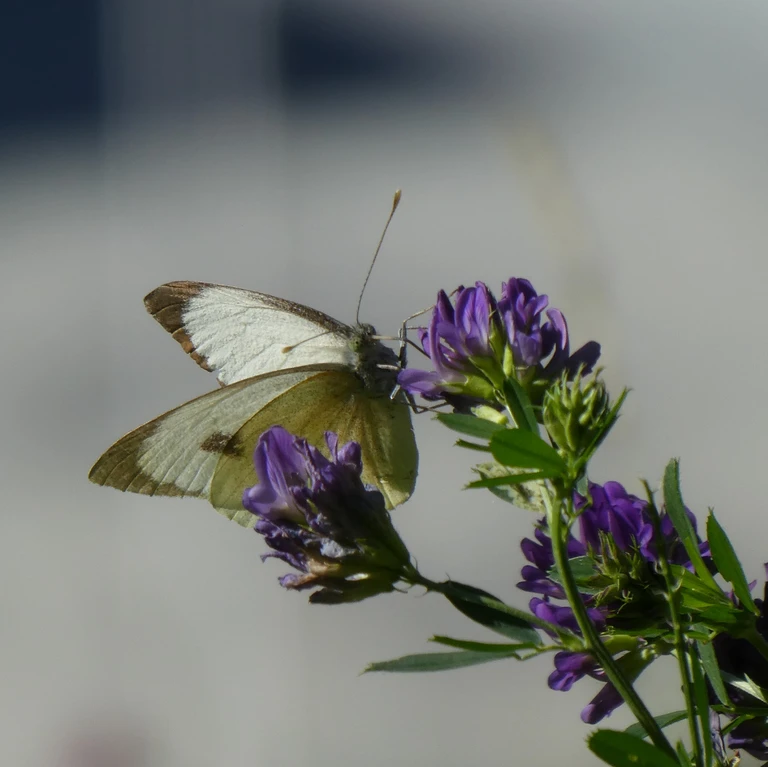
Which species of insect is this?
Pieris brassicae
